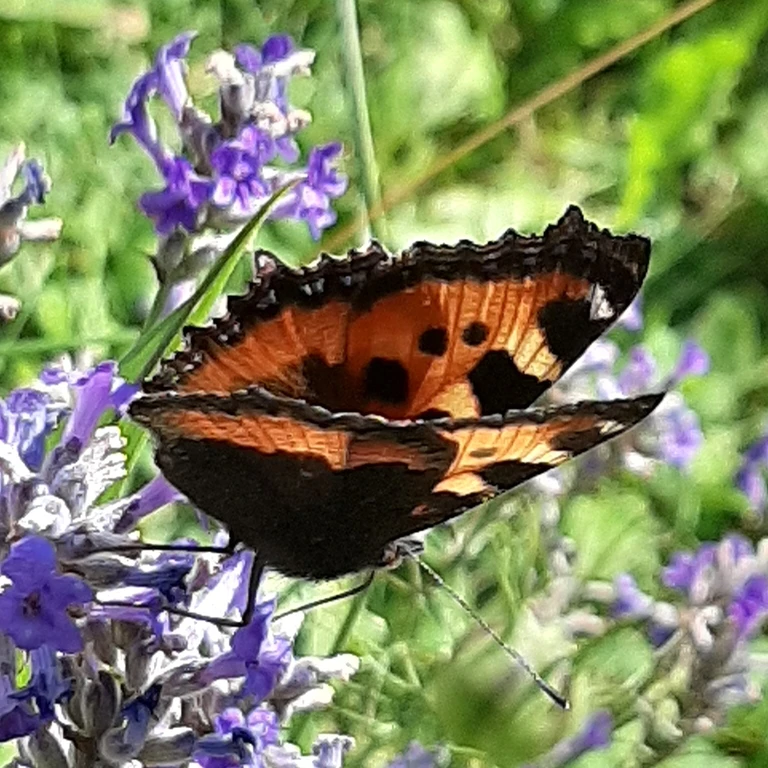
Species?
Aglais urticae
